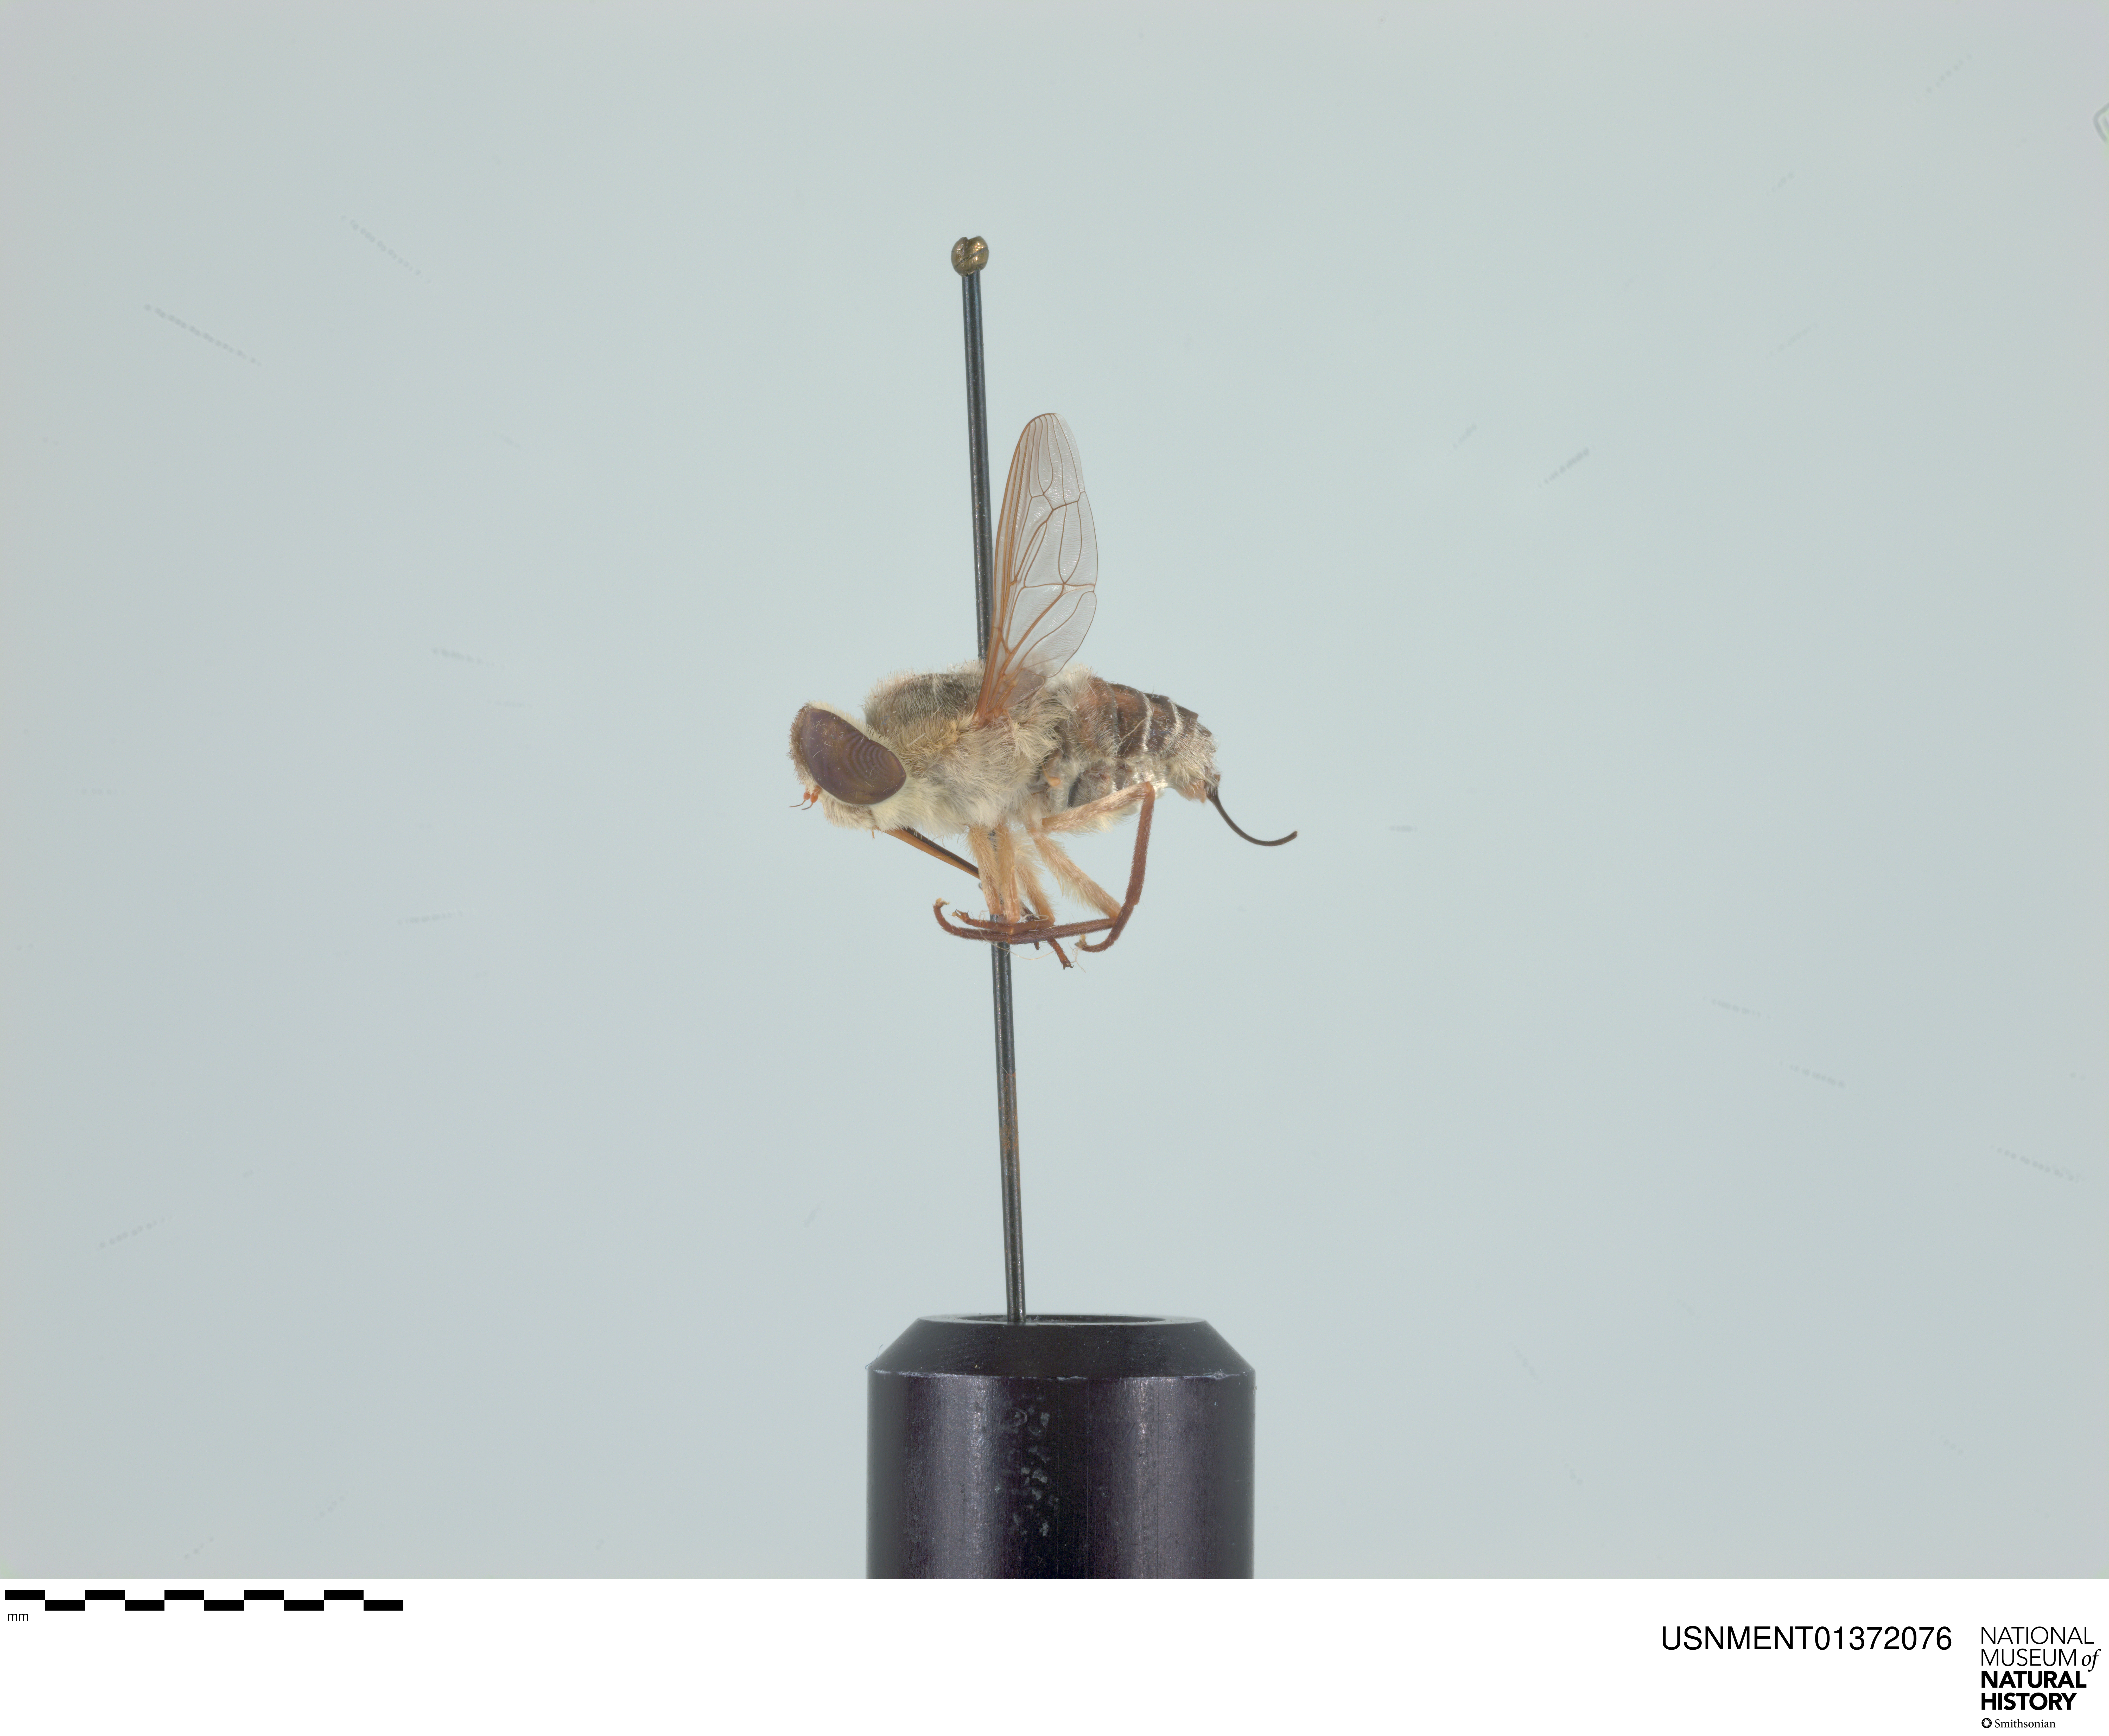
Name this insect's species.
Neorhynchocephalus volaticus
